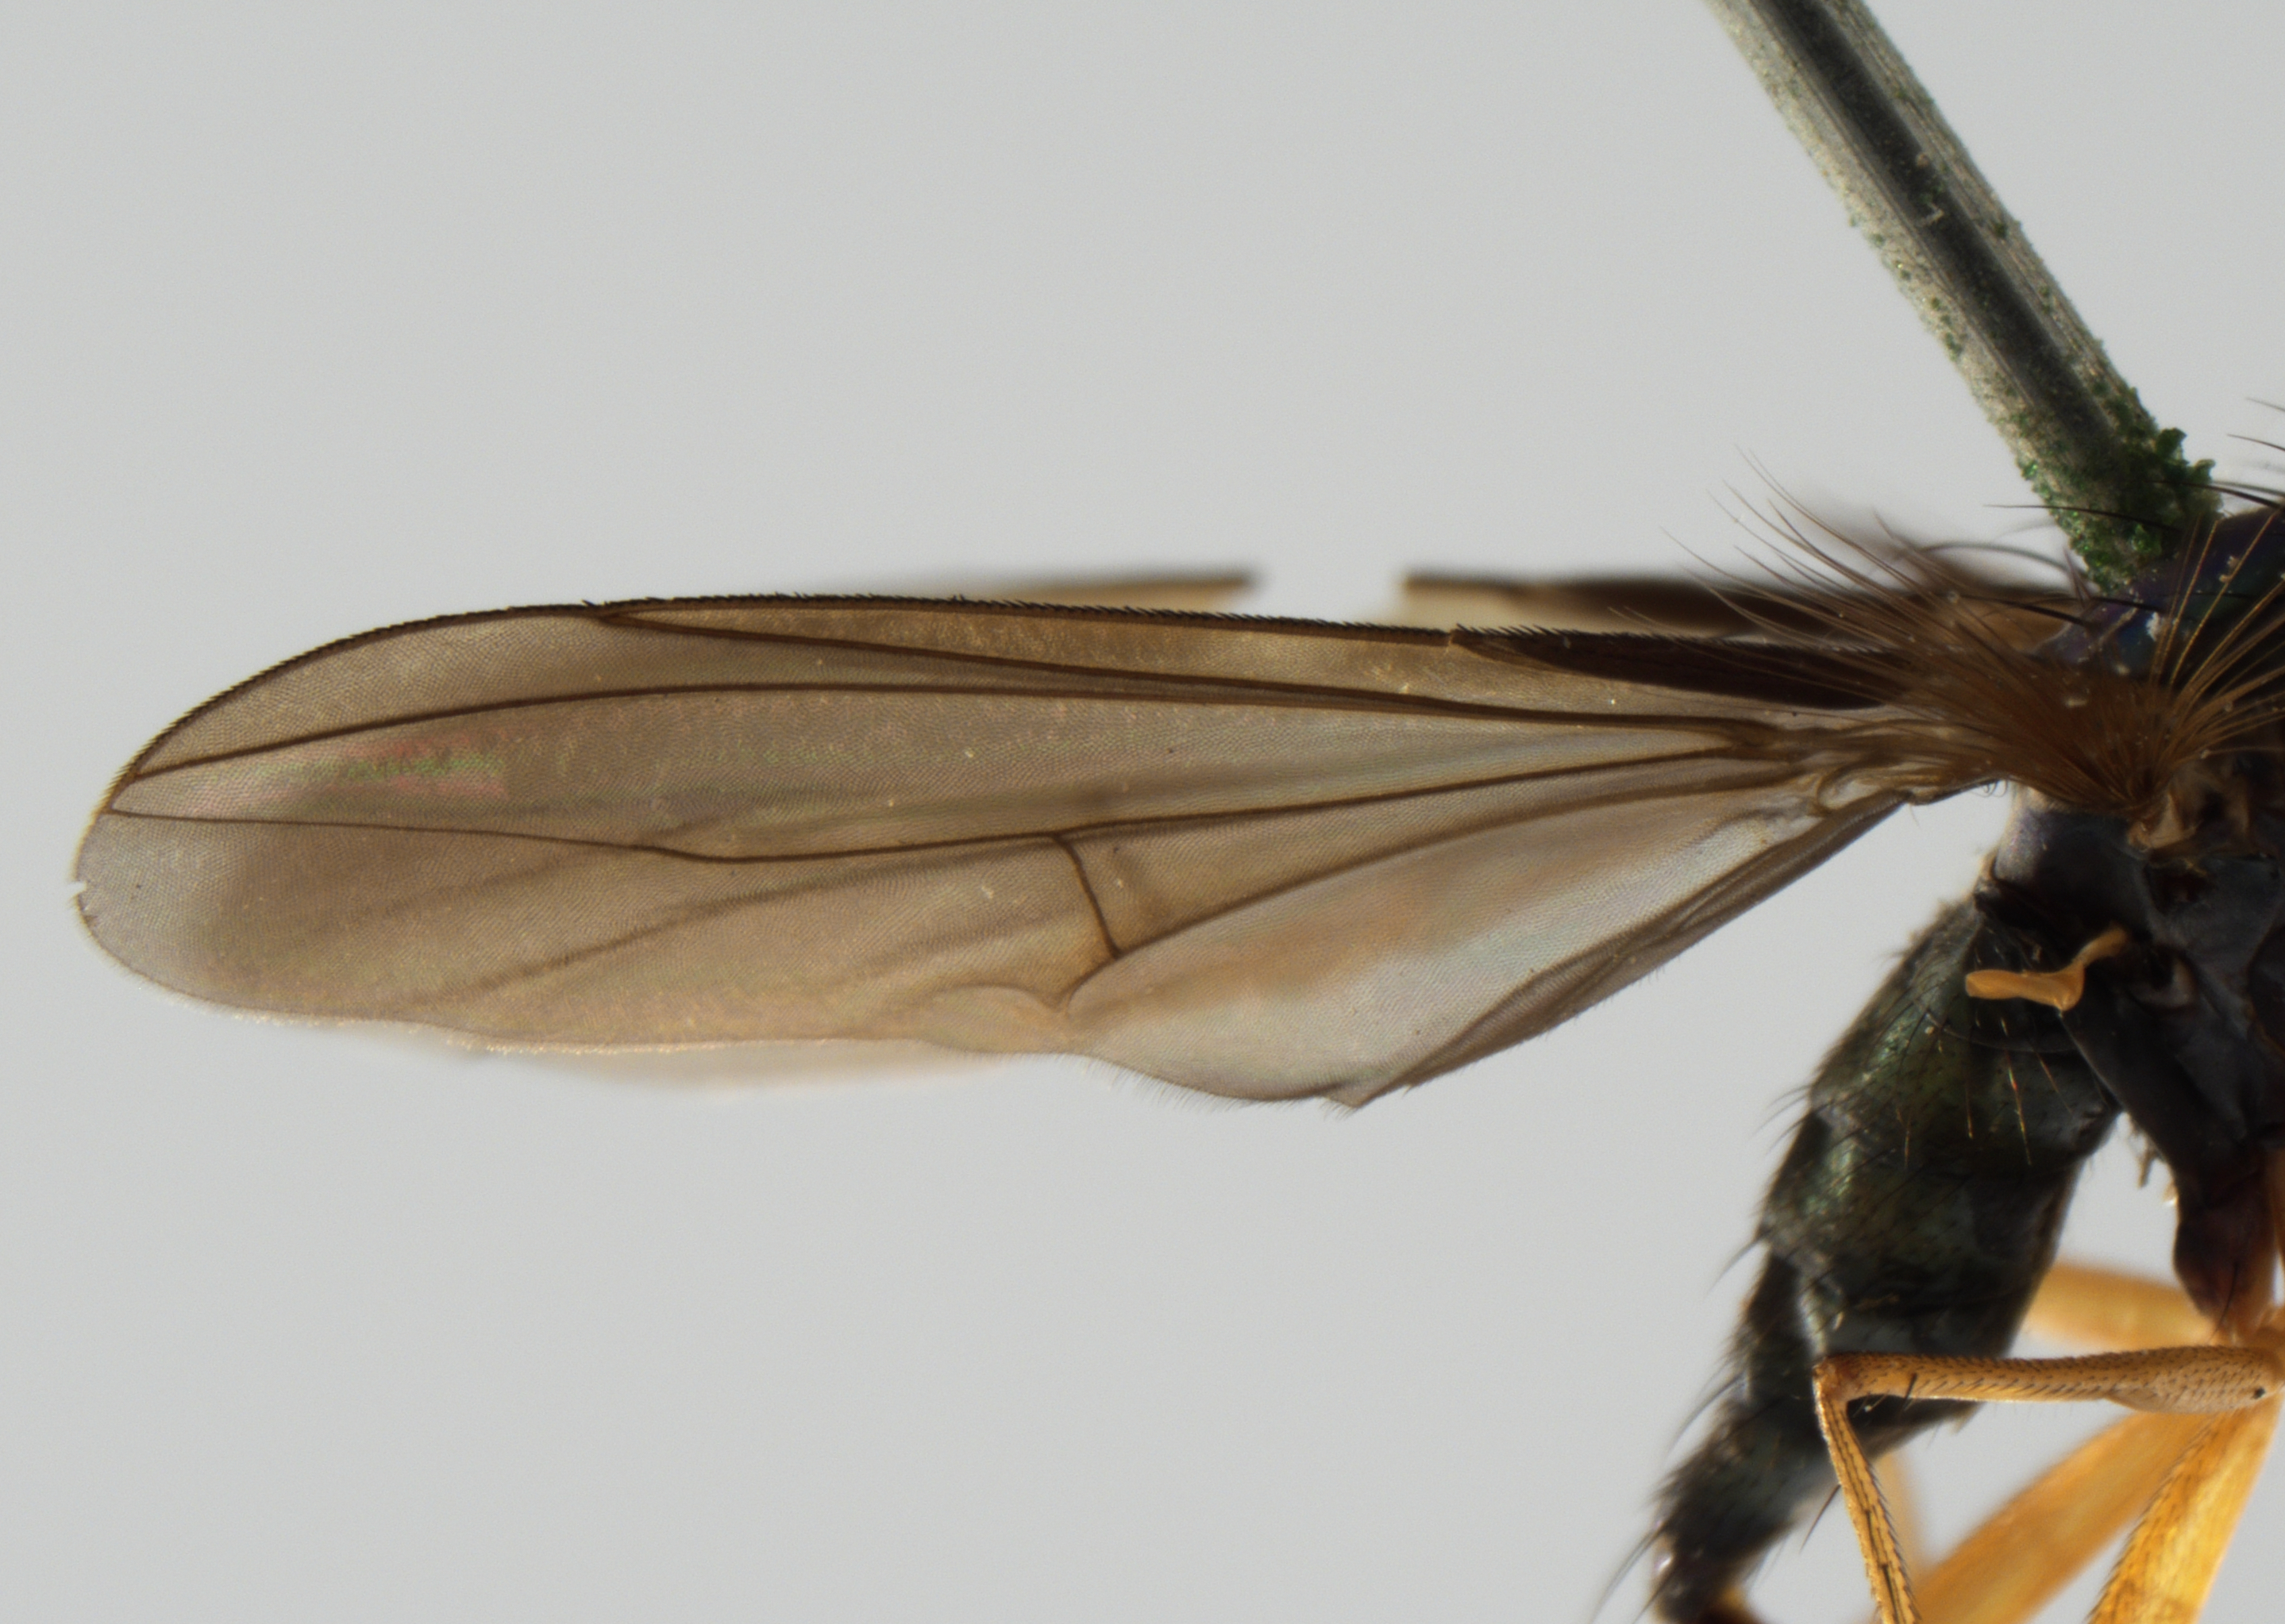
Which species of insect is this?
Polymedon nimius
